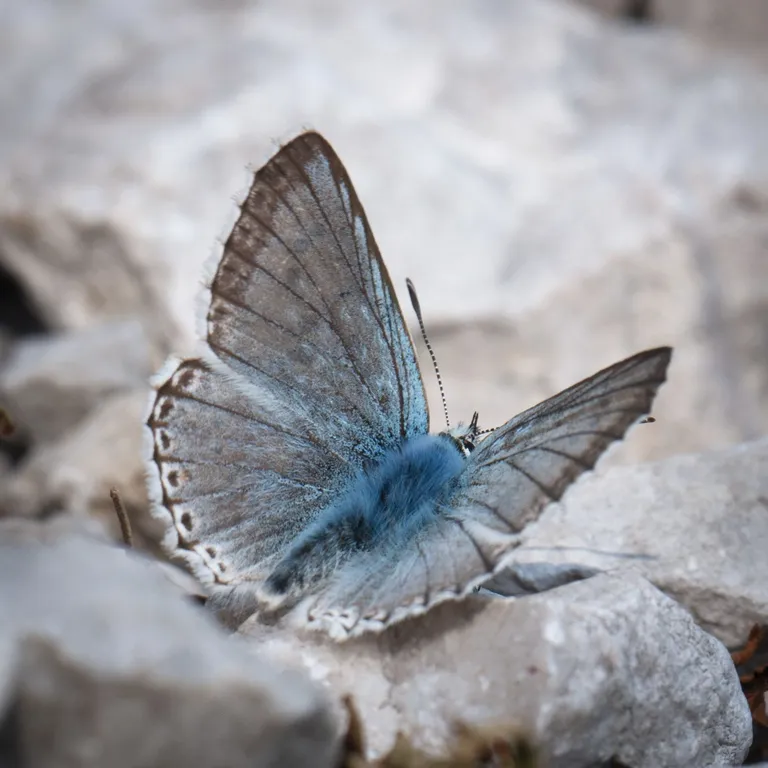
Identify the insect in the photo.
Lysandra coridon
